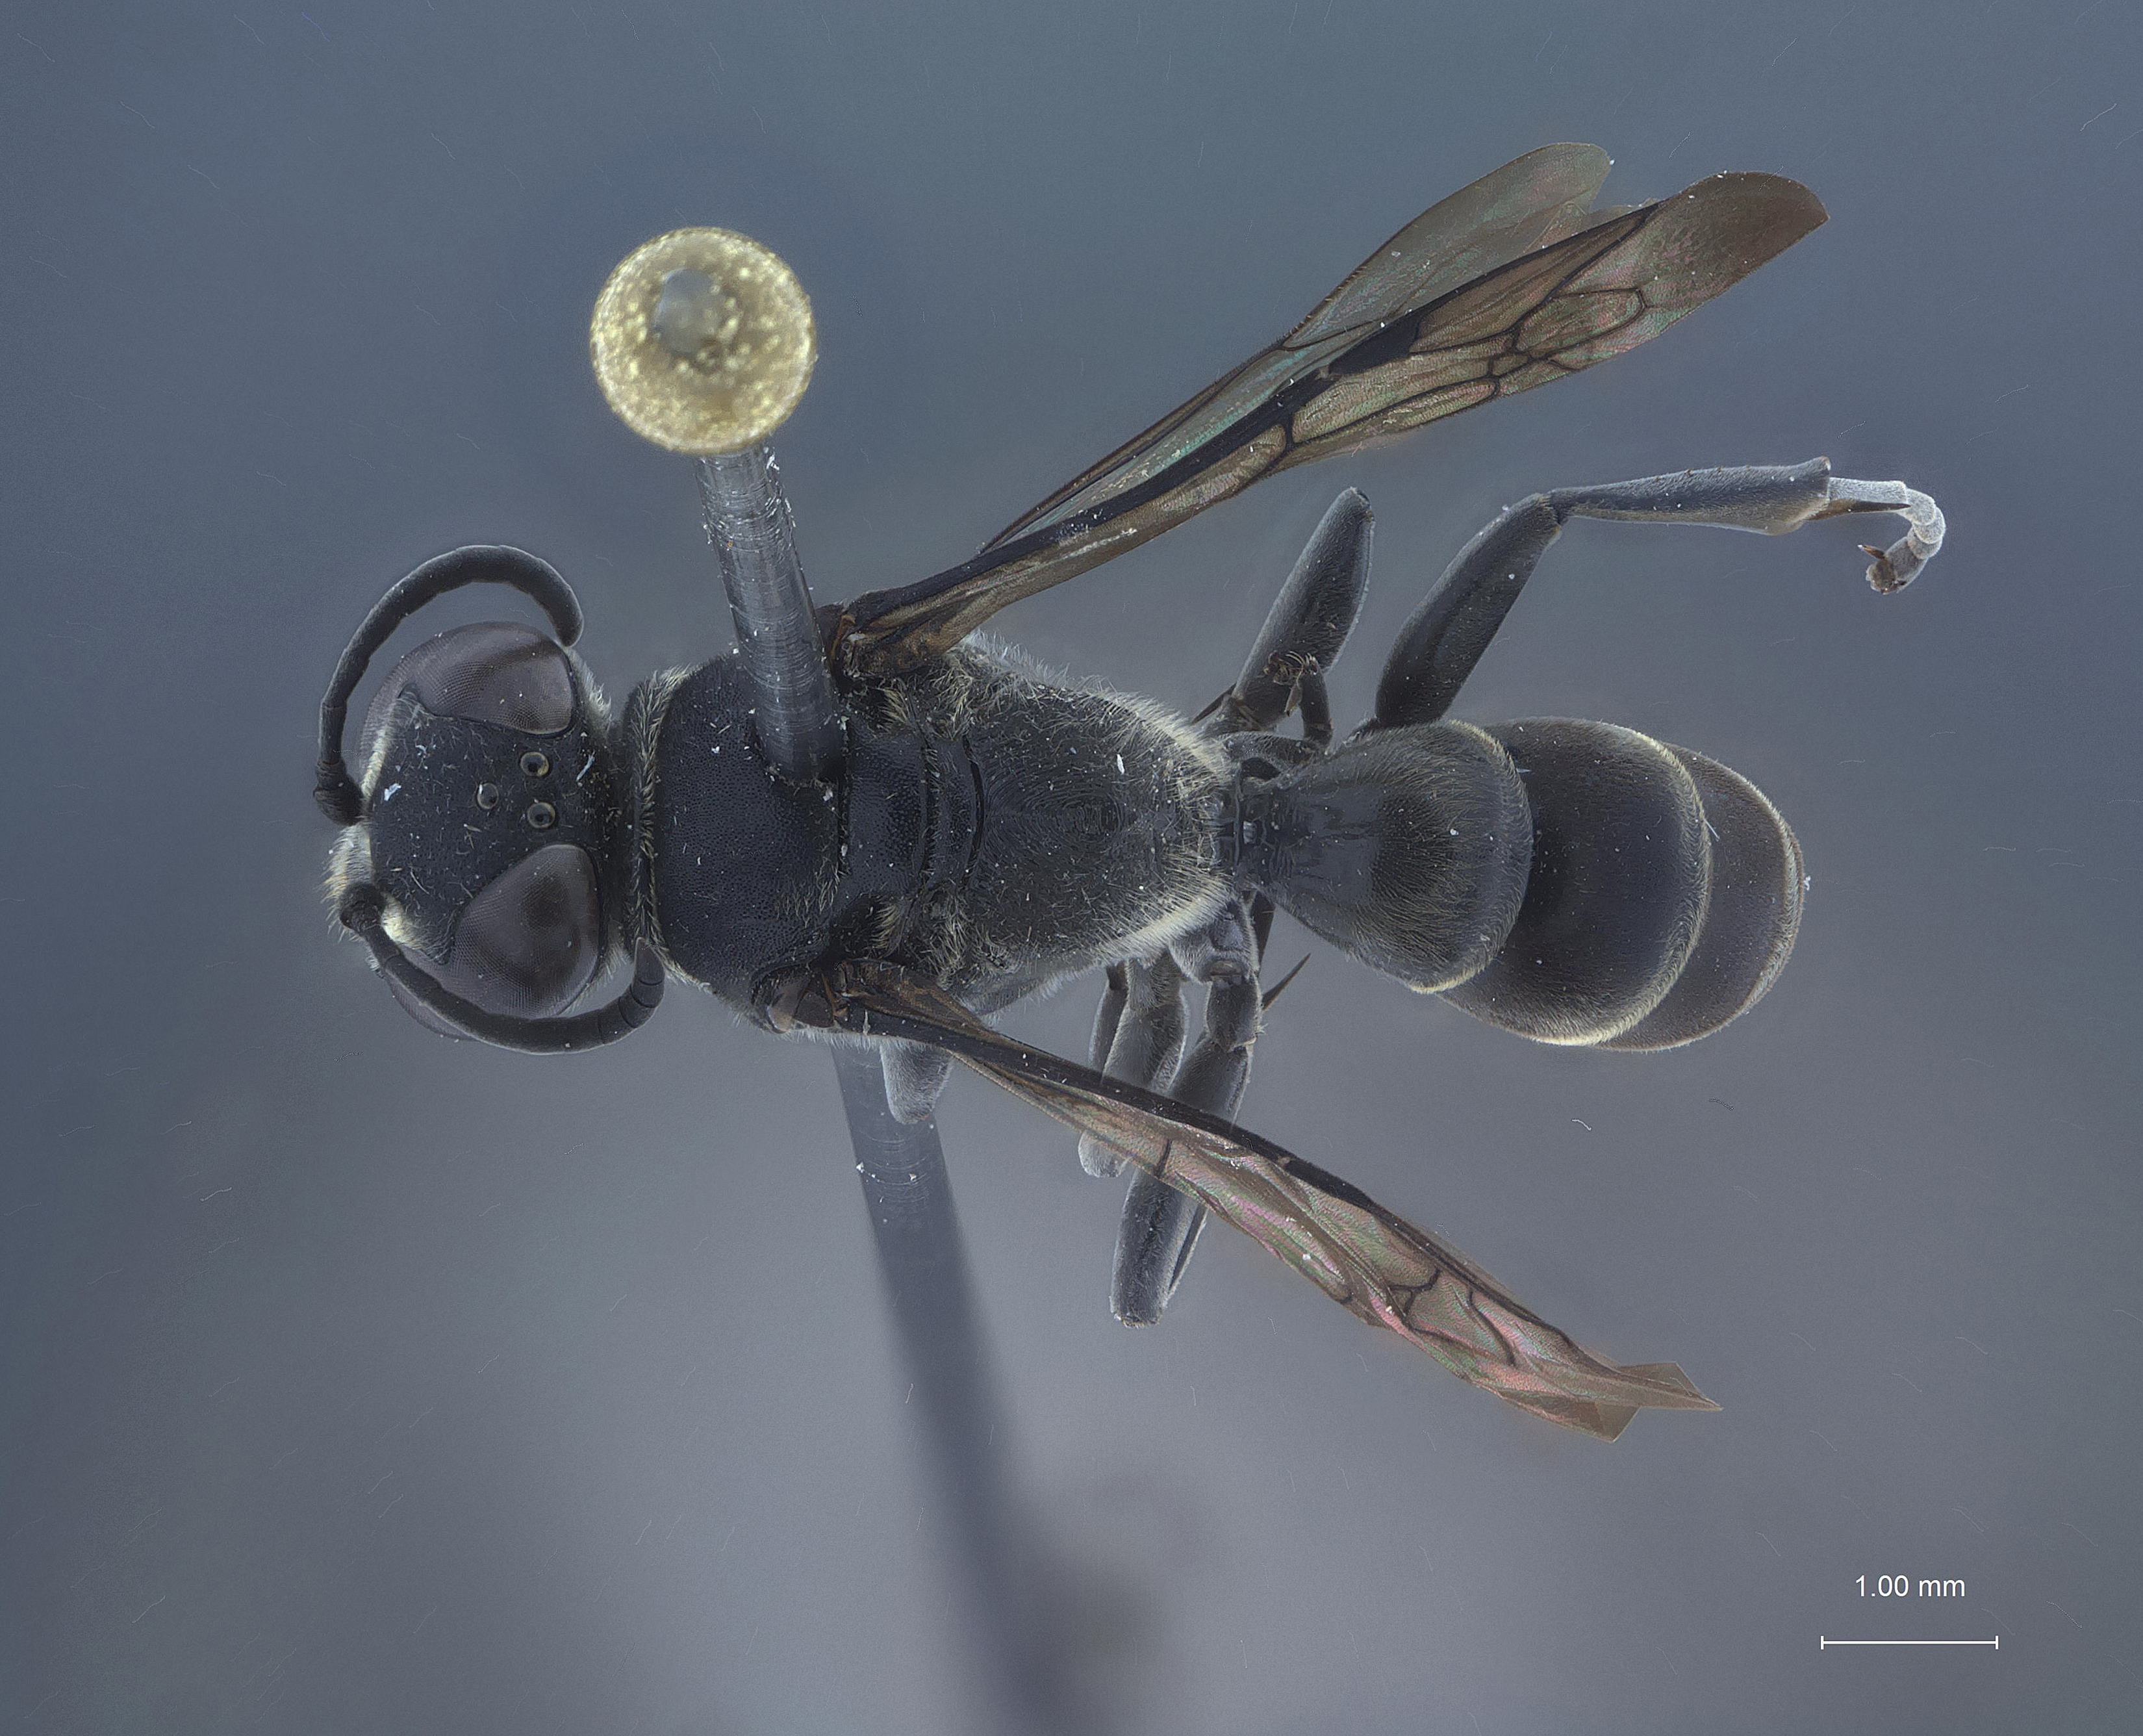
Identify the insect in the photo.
Pison nosferatu
